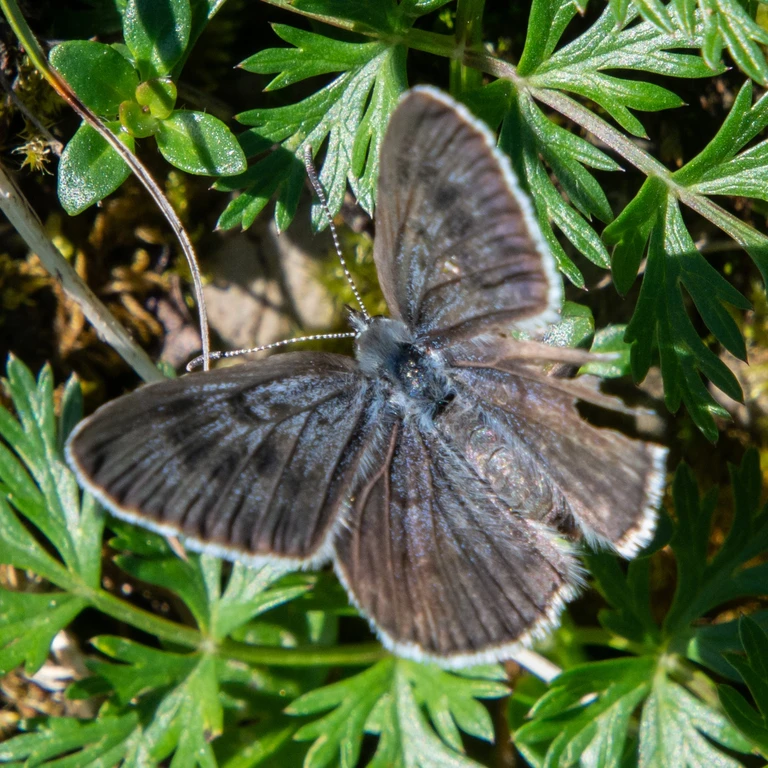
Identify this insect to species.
Phengaris arion (also Maculinea arion)
